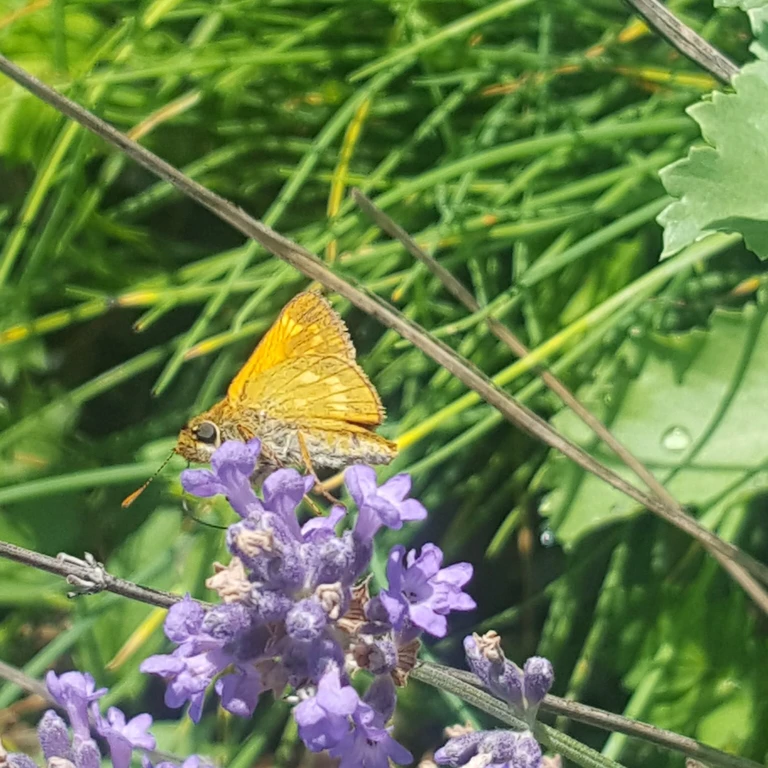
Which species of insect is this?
Ochlodes sylvanus (also Ochlodes venata)
